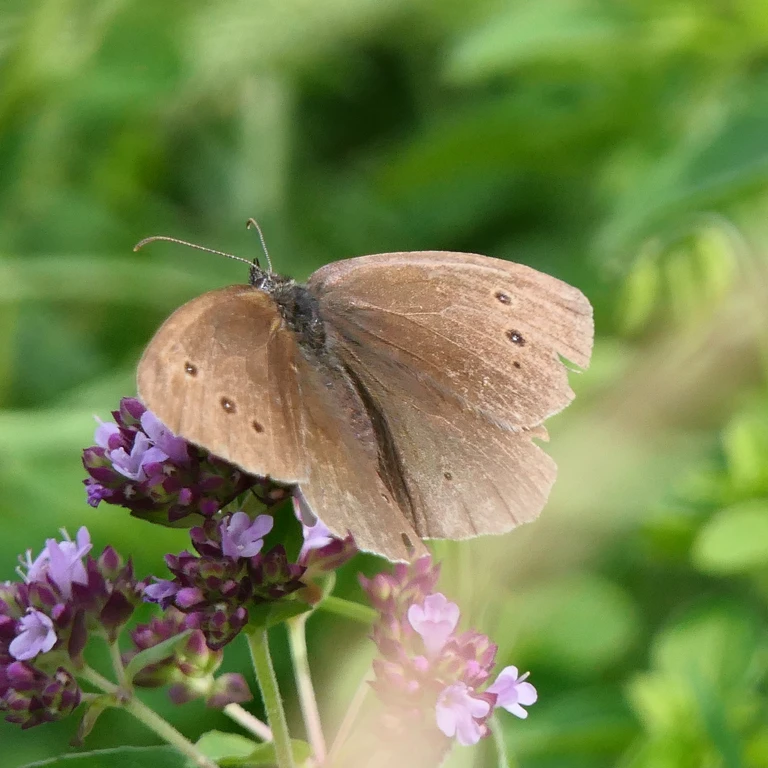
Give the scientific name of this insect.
Aphantopus hyperantus
